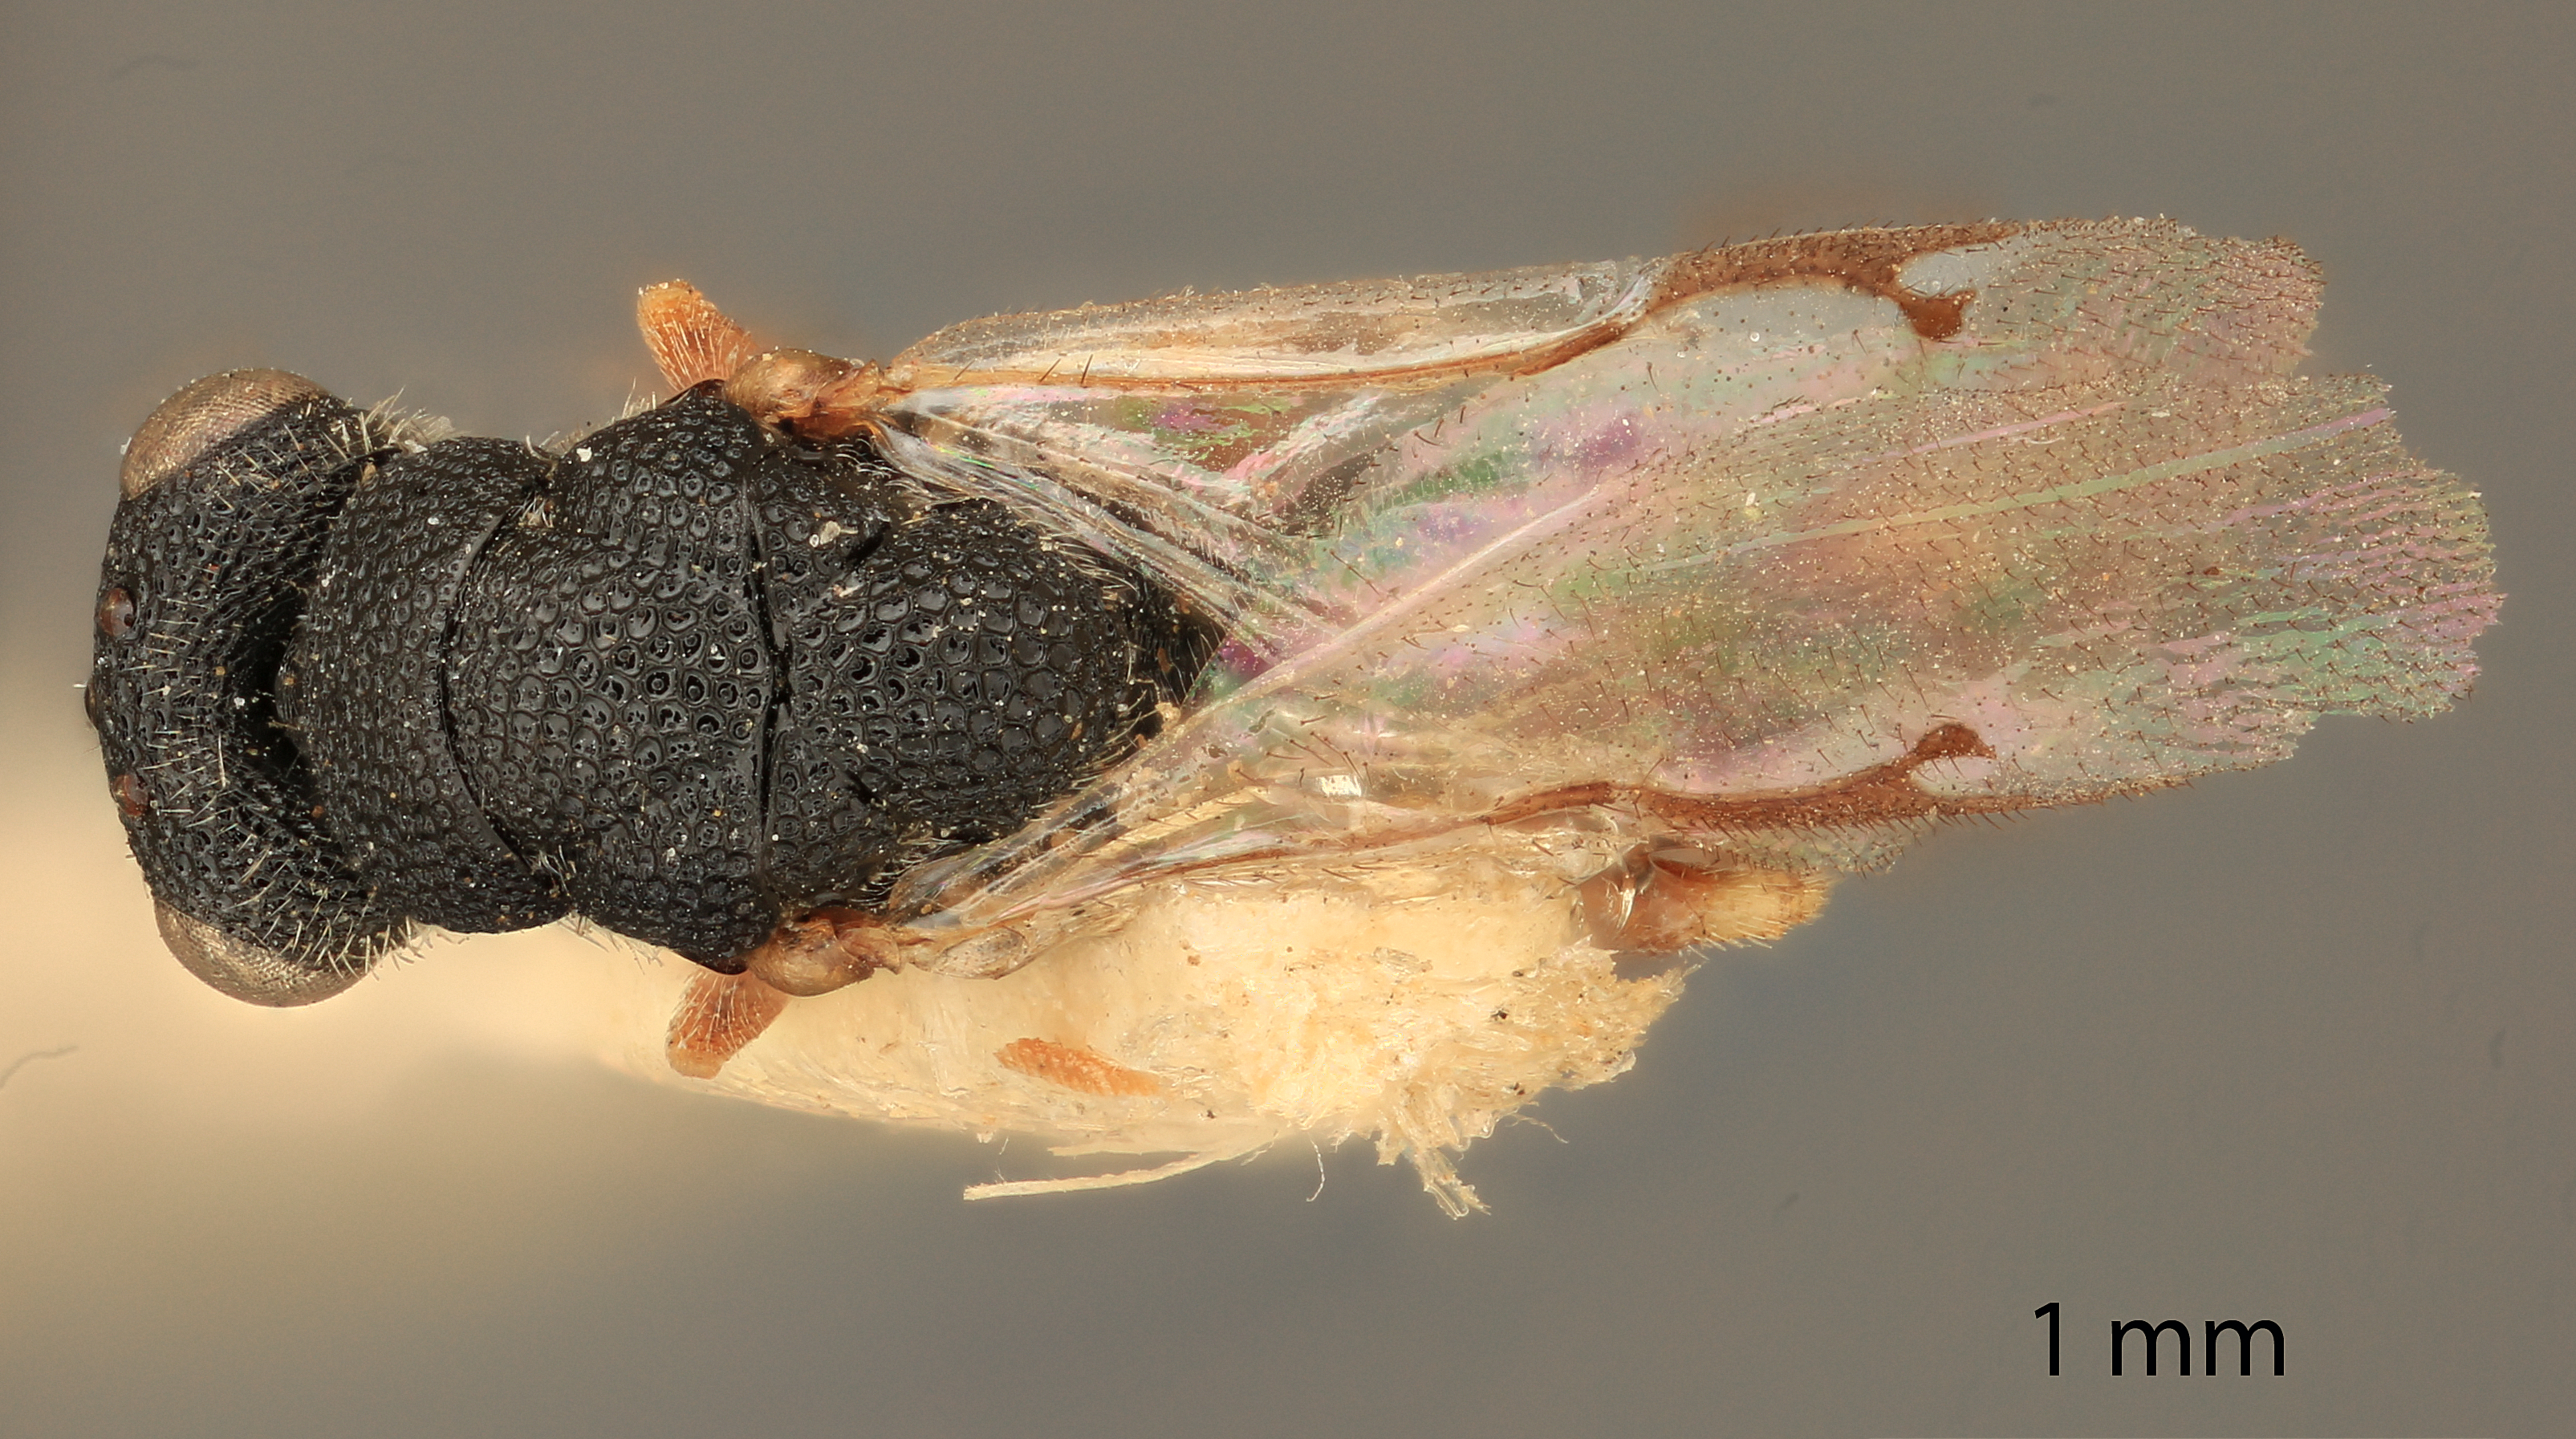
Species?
Eurytoma tenuis
